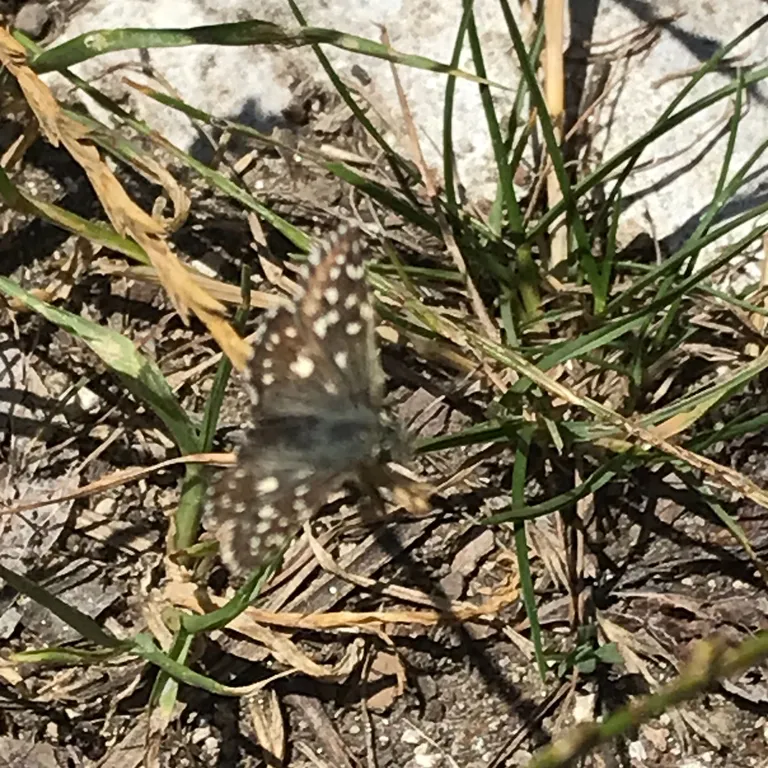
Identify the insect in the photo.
Pyrgus malvae
